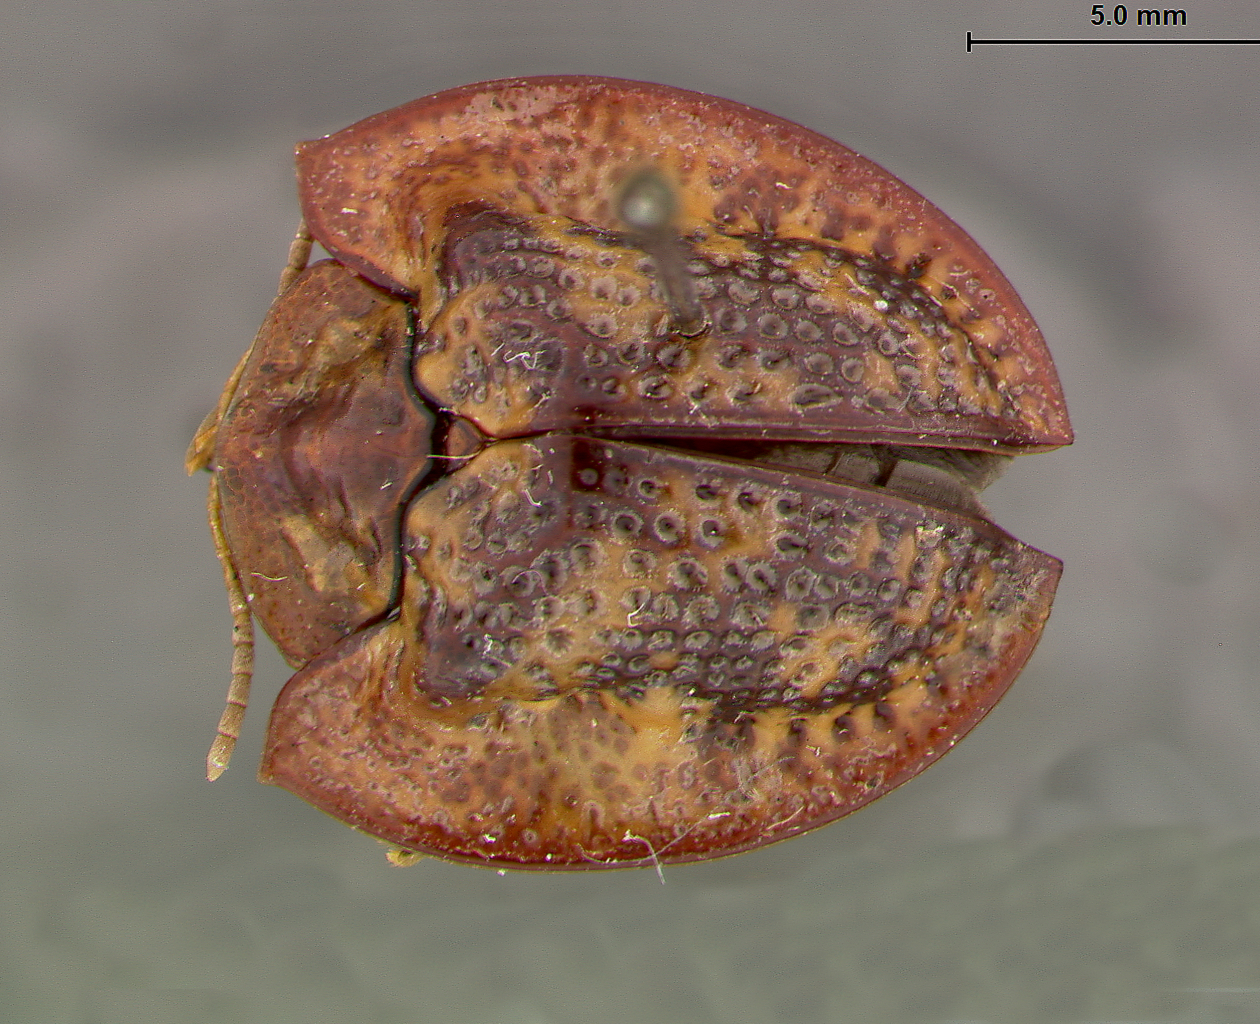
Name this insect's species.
Psalidonota dentata
